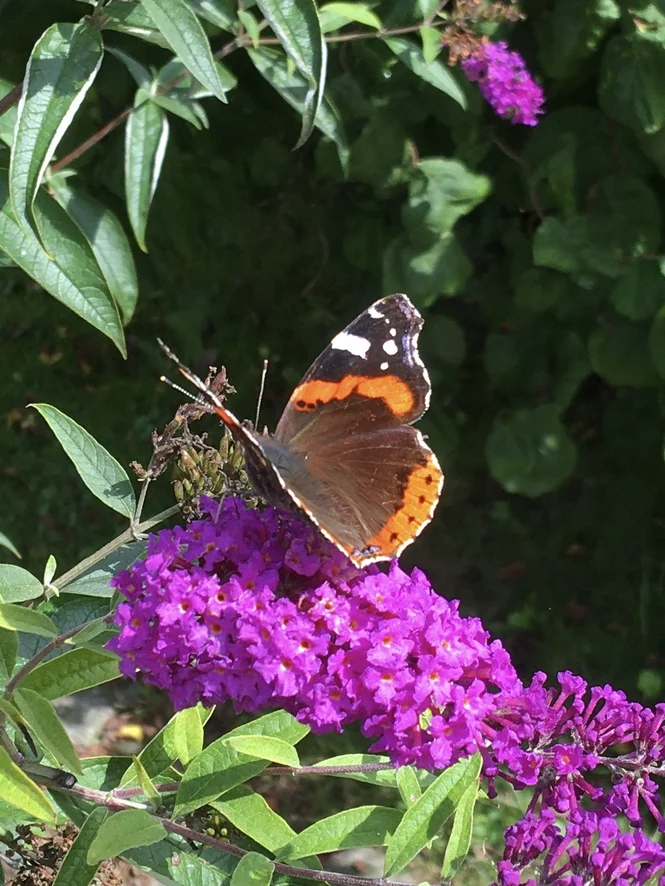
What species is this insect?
Vanessa atalanta
